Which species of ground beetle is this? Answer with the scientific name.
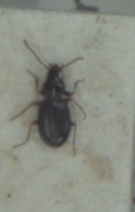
Bembidion gilvipes
